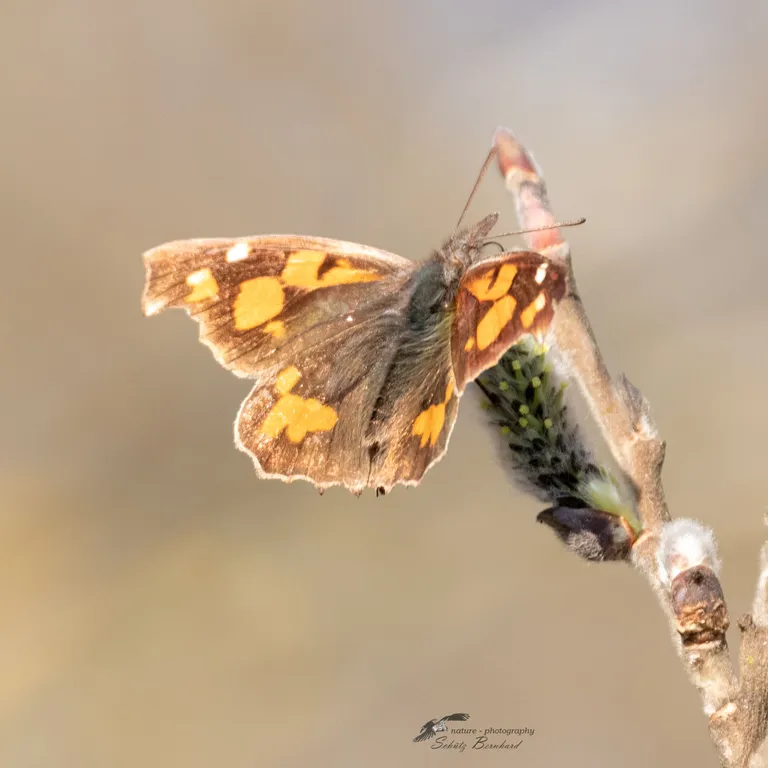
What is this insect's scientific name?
Libythea celtis
